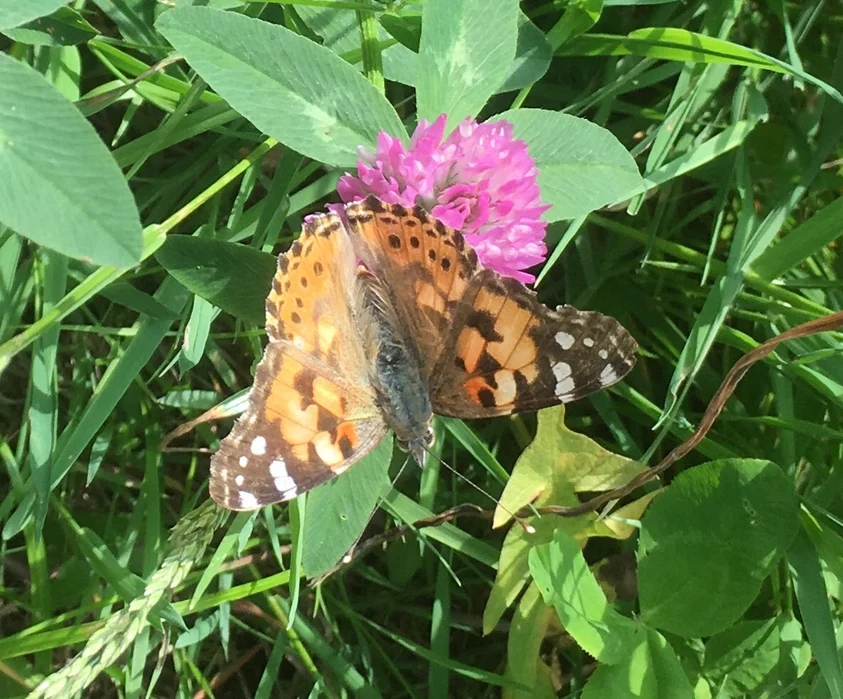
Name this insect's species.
Vanessa cardui
